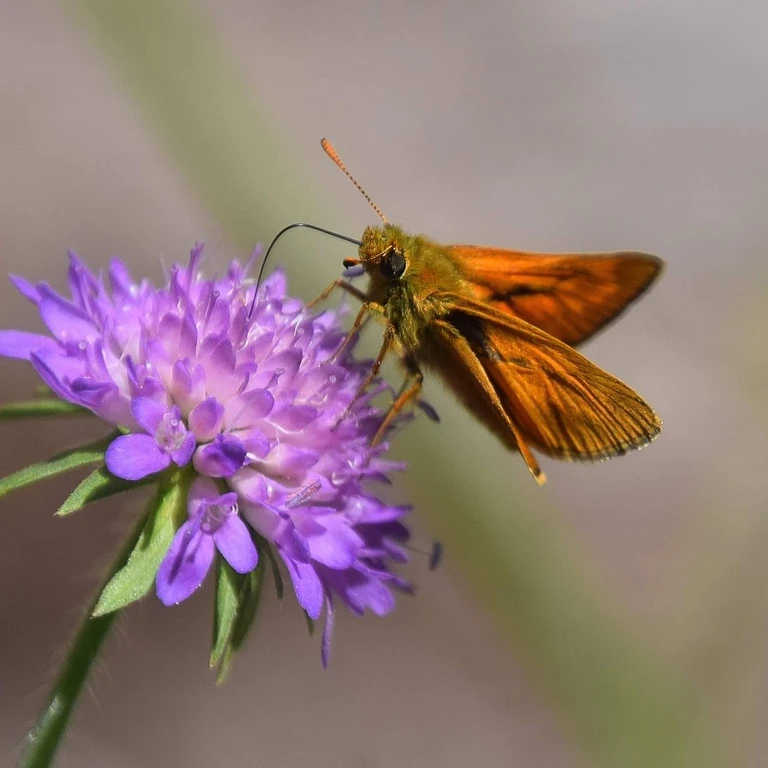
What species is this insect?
Ochlodes sylvanus (also Ochlodes venata)
